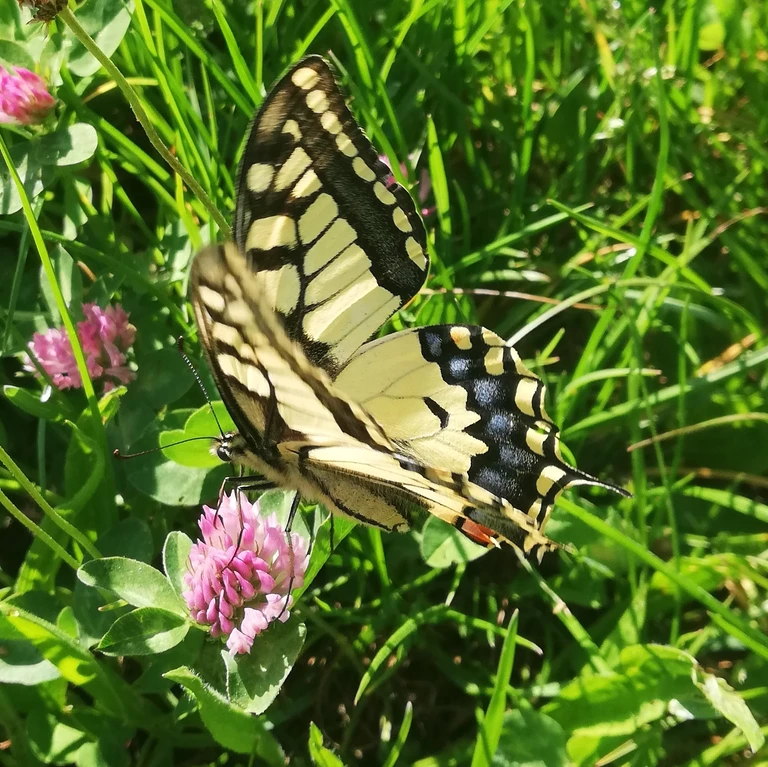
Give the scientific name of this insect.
Papilio machaon
